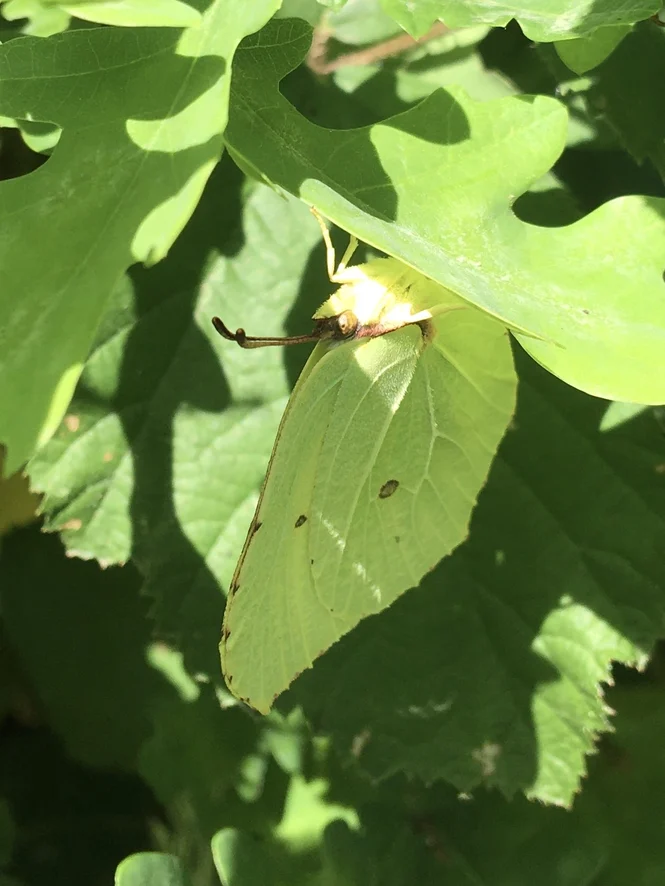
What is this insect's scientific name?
Gonepteryx rhamni
